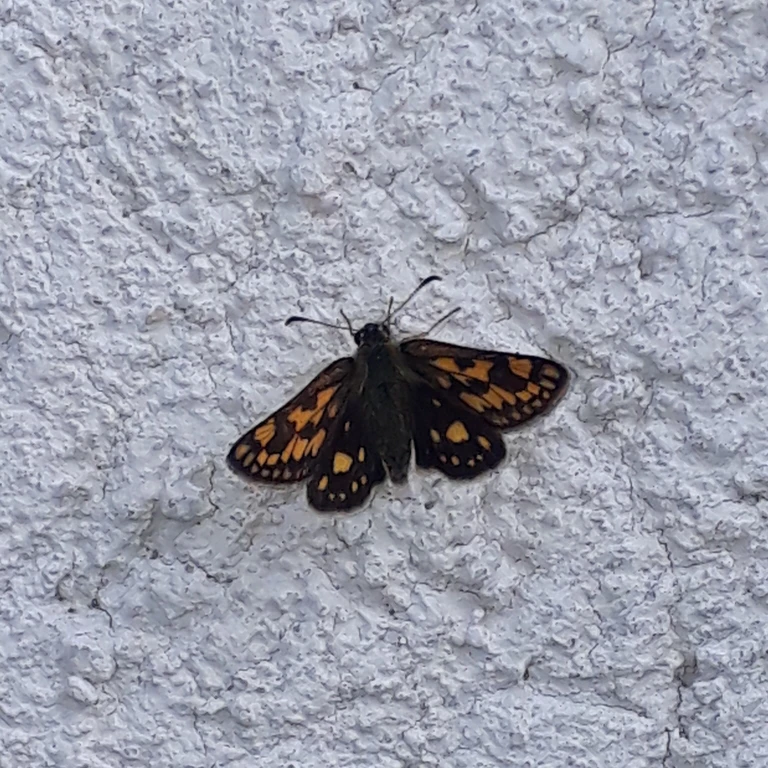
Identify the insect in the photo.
Carterocephalus palaemon
